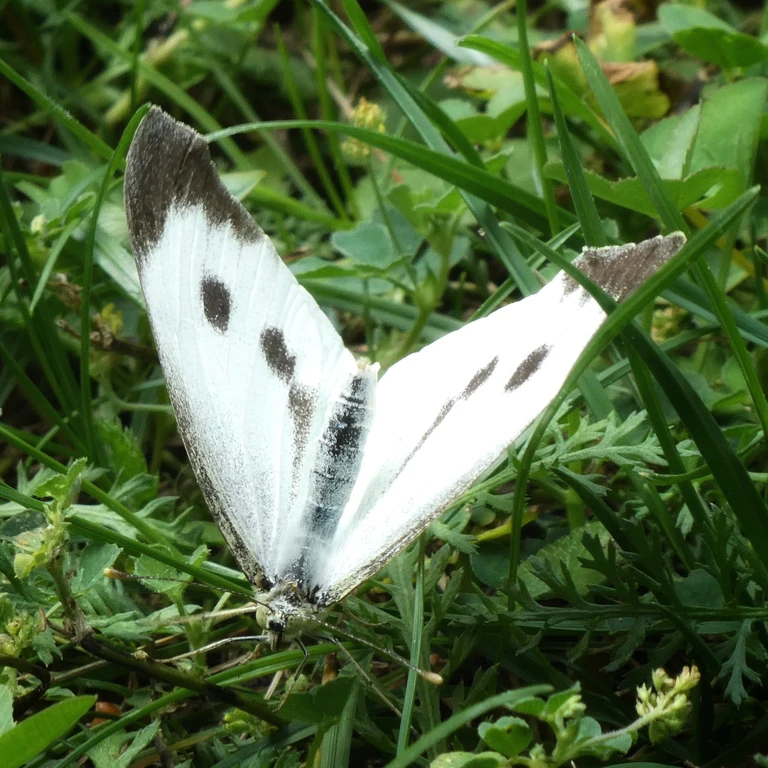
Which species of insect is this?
Pieris brassicae
